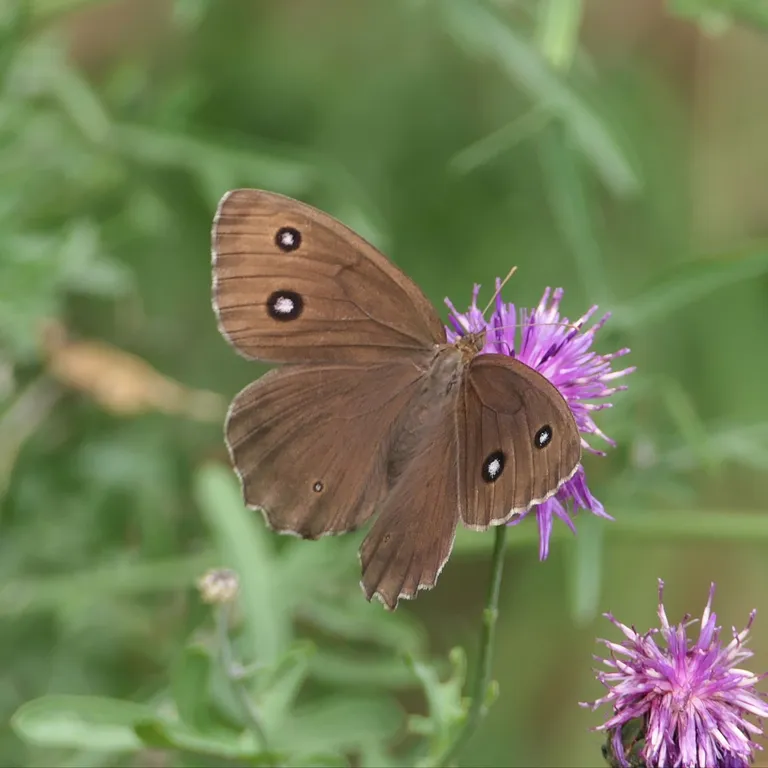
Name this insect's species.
Minois dryas
